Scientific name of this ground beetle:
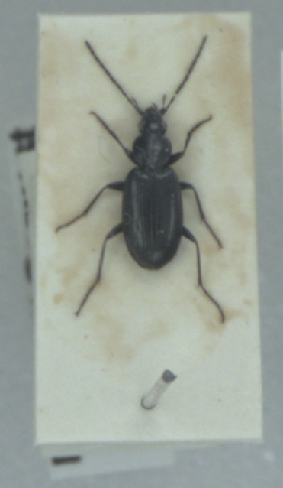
Agonum gracile
